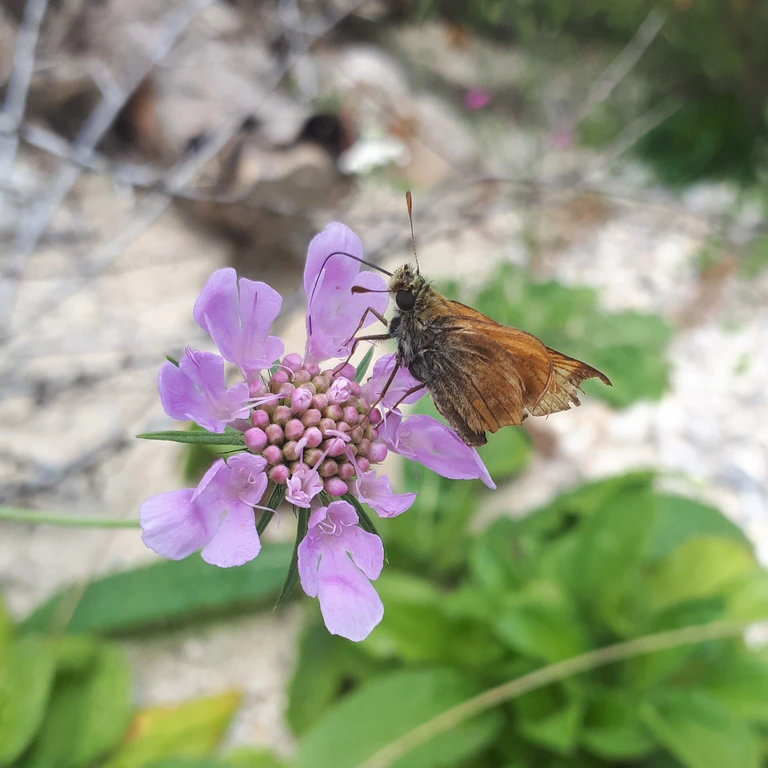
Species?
Ochlodes sylvanus (also Ochlodes venata)
